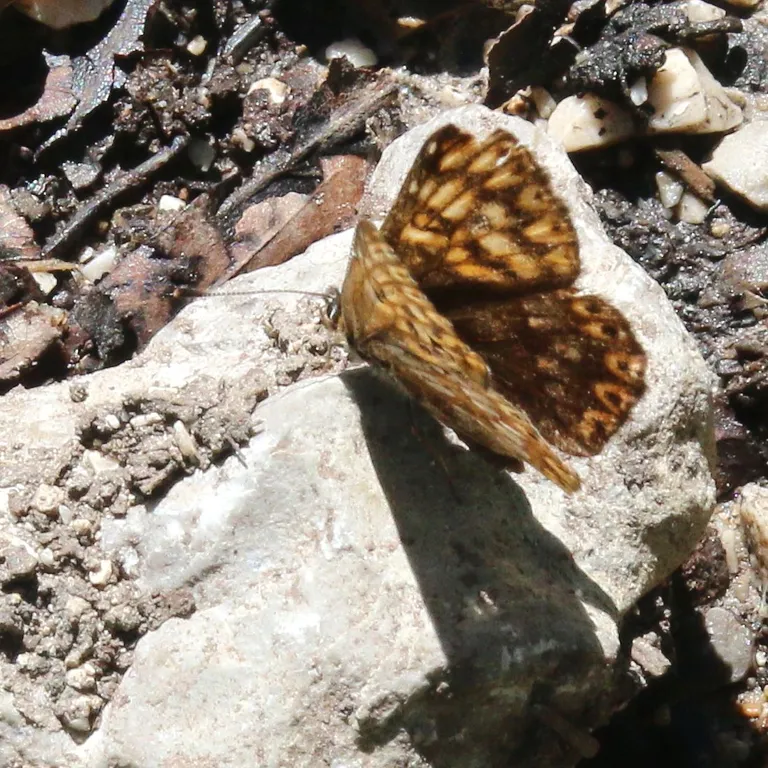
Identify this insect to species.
Hamearis lucina
